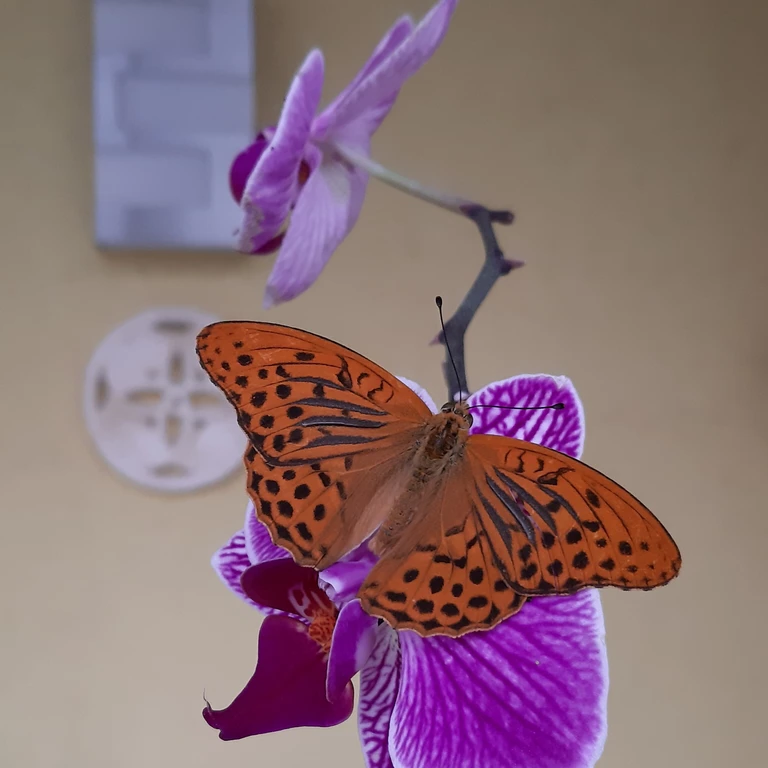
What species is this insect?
Argynnis paphia
